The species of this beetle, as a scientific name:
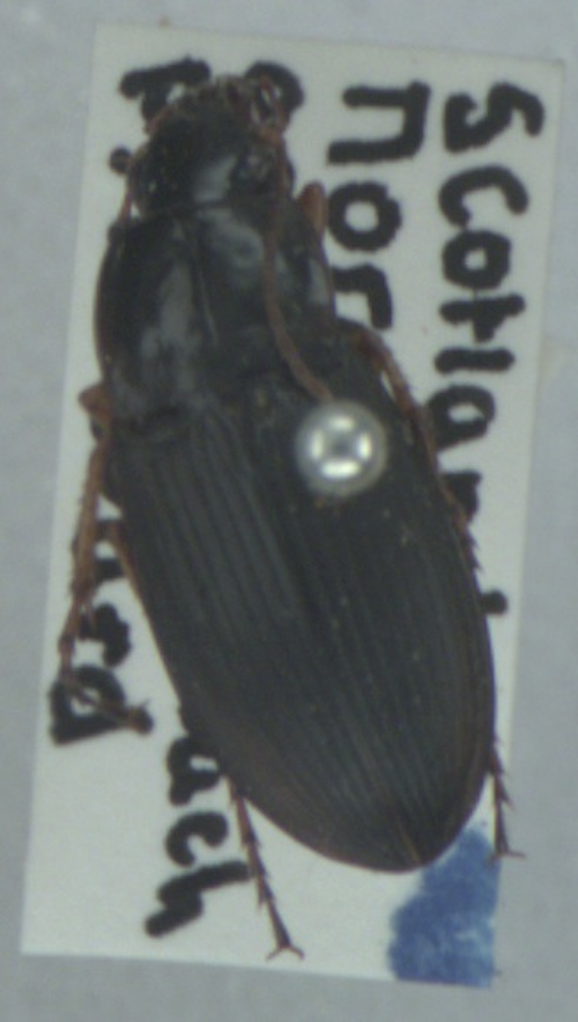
Calathus fuscipes
